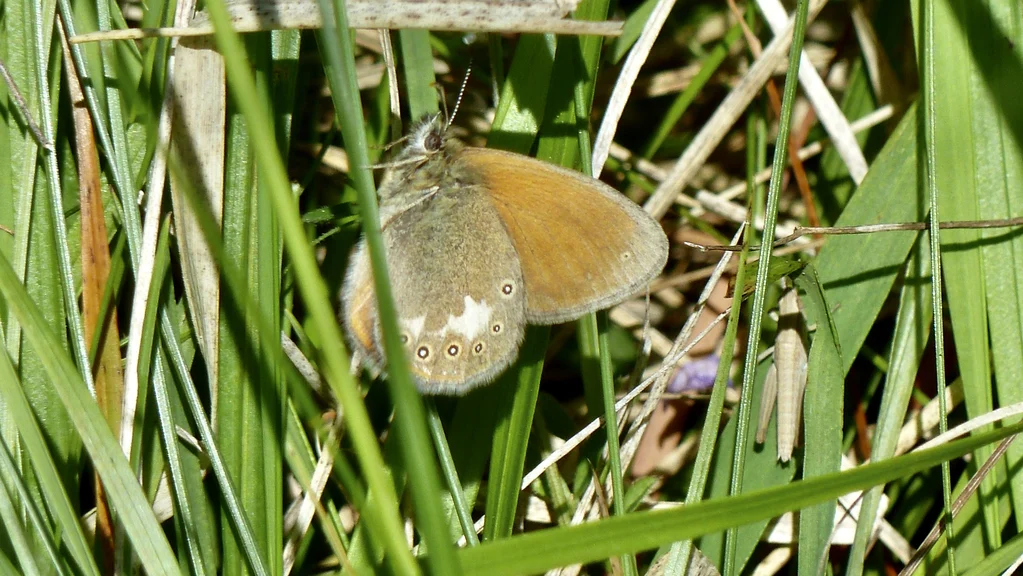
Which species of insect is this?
Coenonympha glycerion (also Coenonympha iphis)
